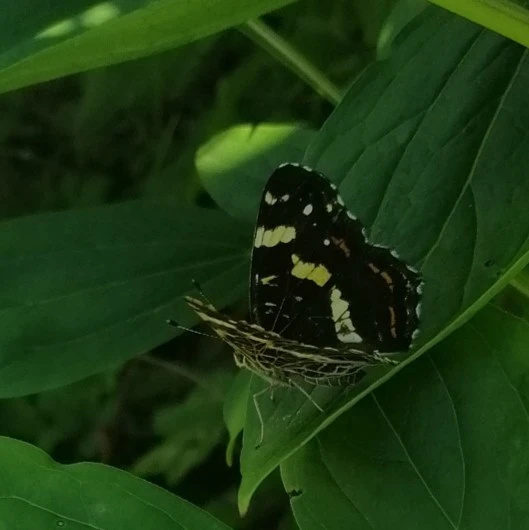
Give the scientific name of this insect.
Araschnia levana
